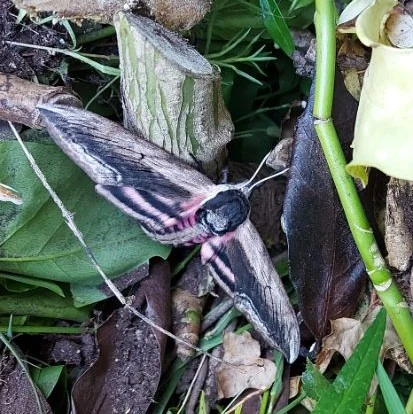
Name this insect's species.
Sphinx ligustri
